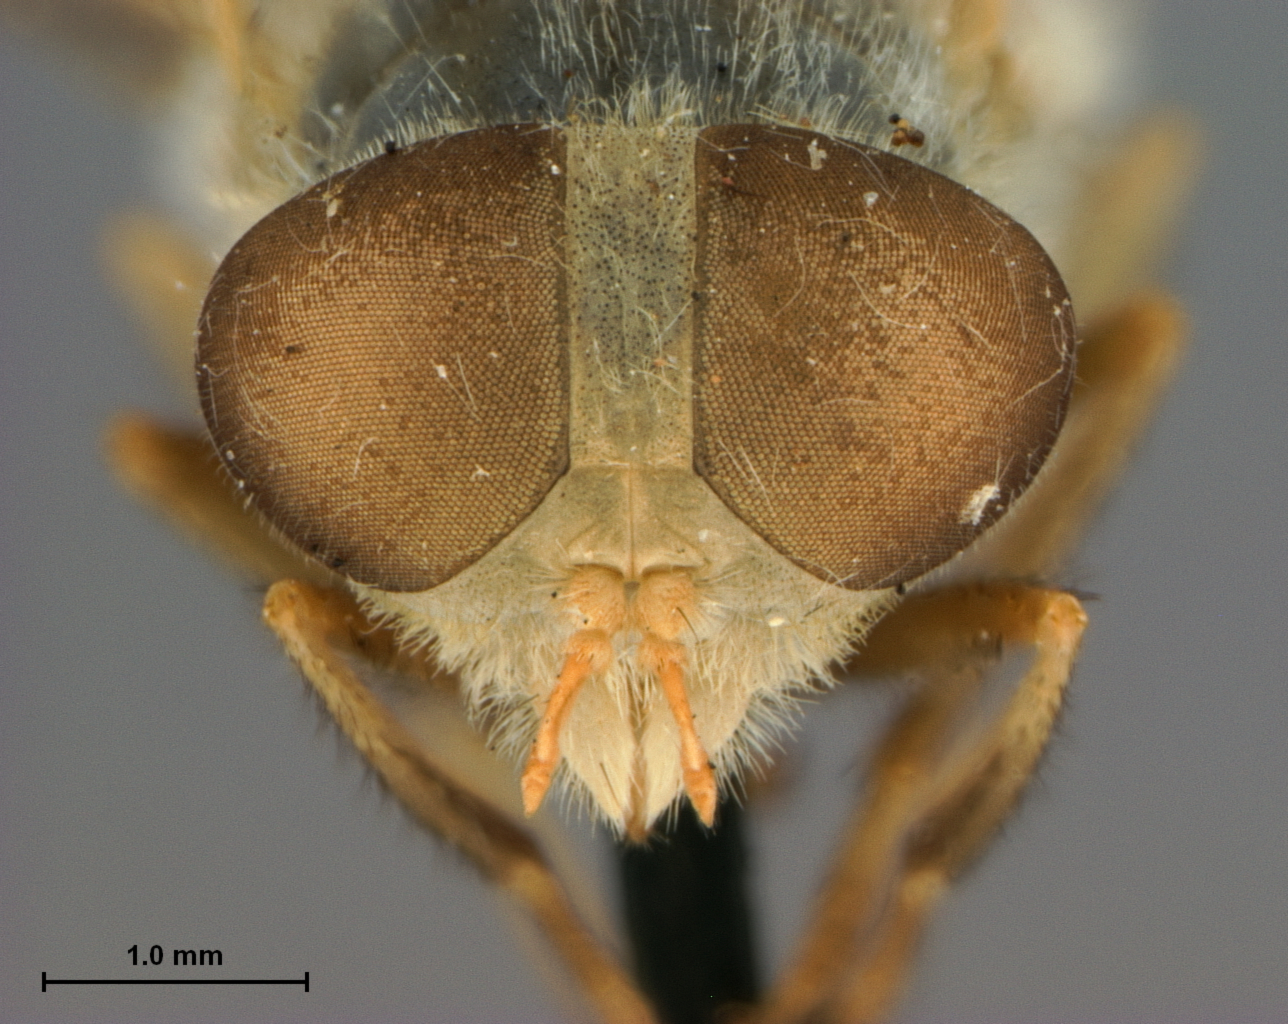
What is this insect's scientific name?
Tabanus pruinosus (also Atylotus ohioensis)
